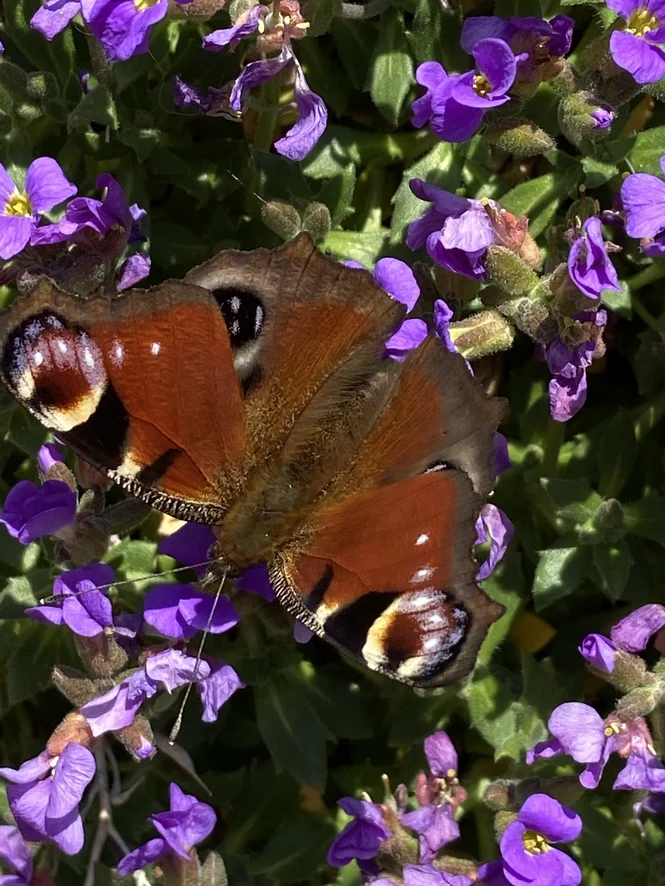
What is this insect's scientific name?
Aglais io
